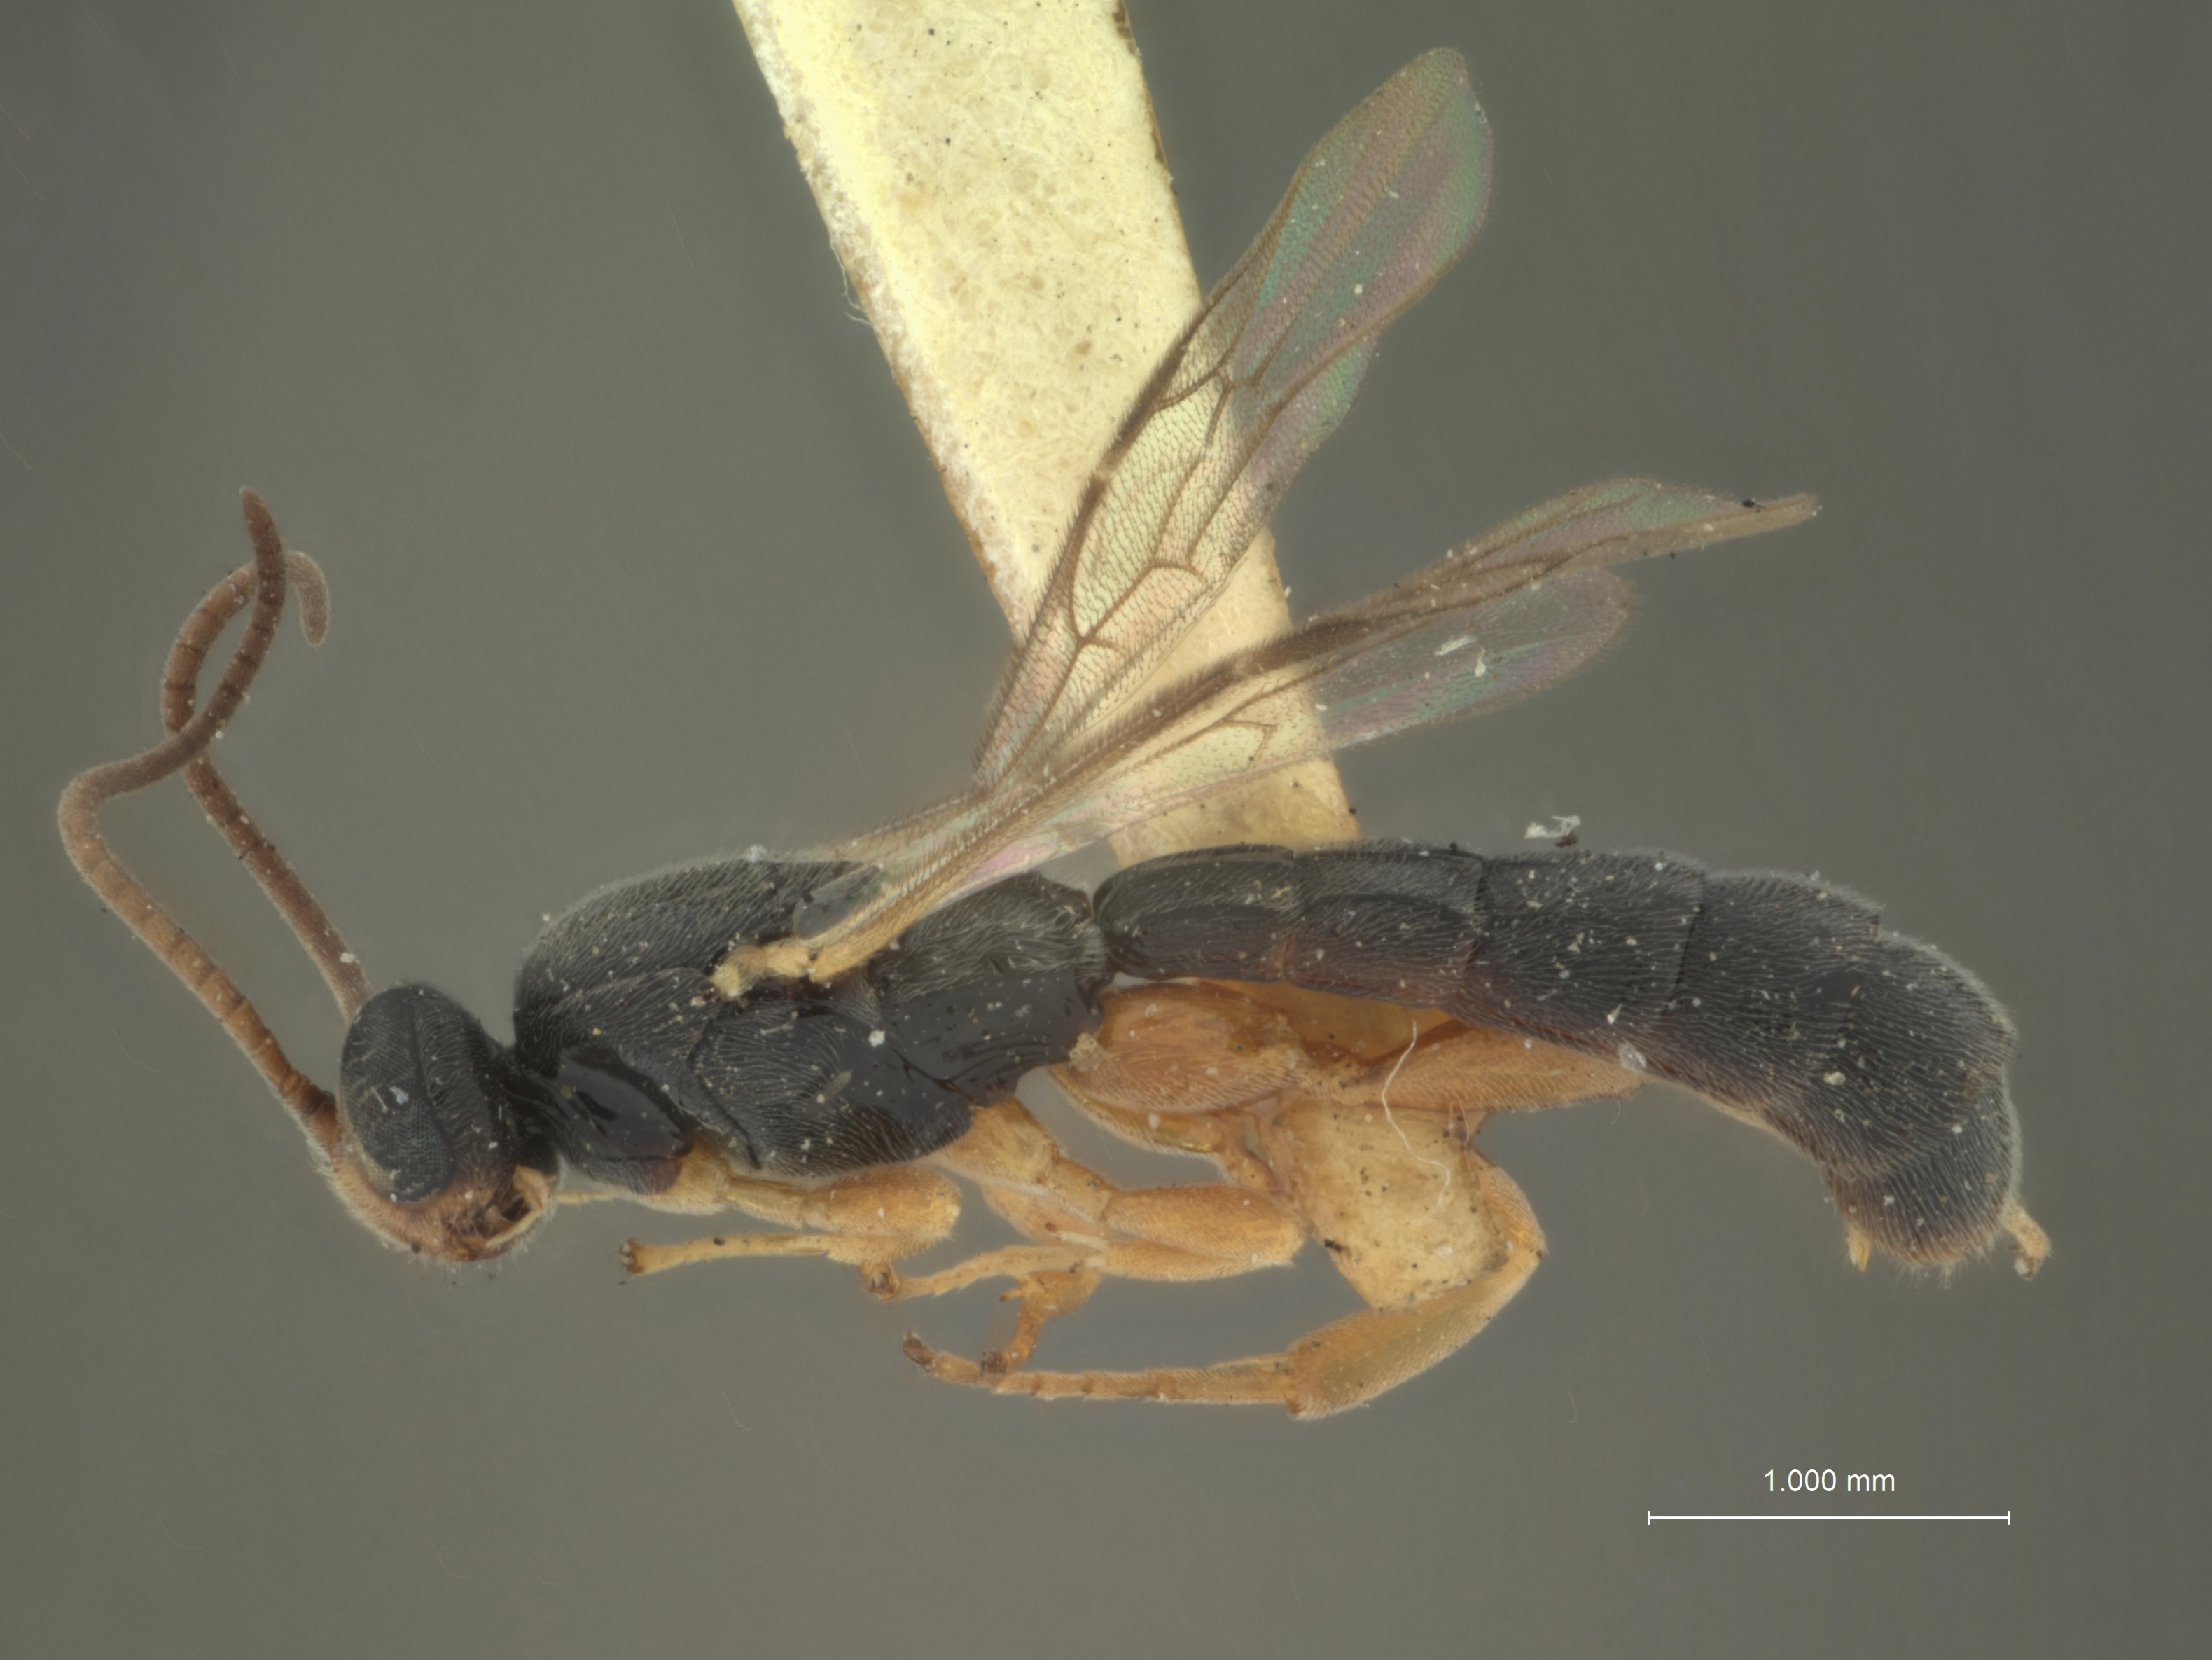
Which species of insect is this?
Chorinaeus marlatti
